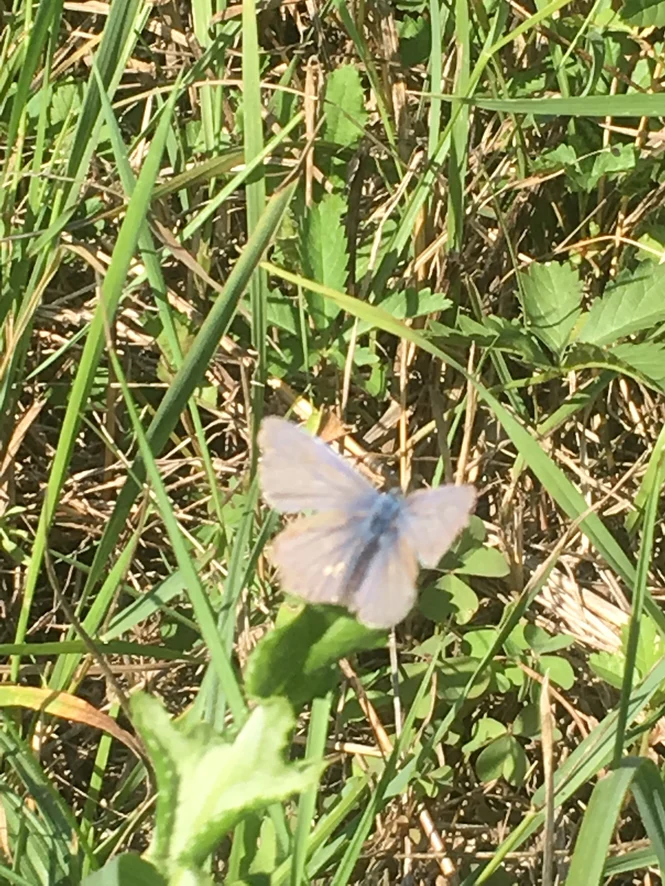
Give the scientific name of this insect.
Polyommatus icarus
